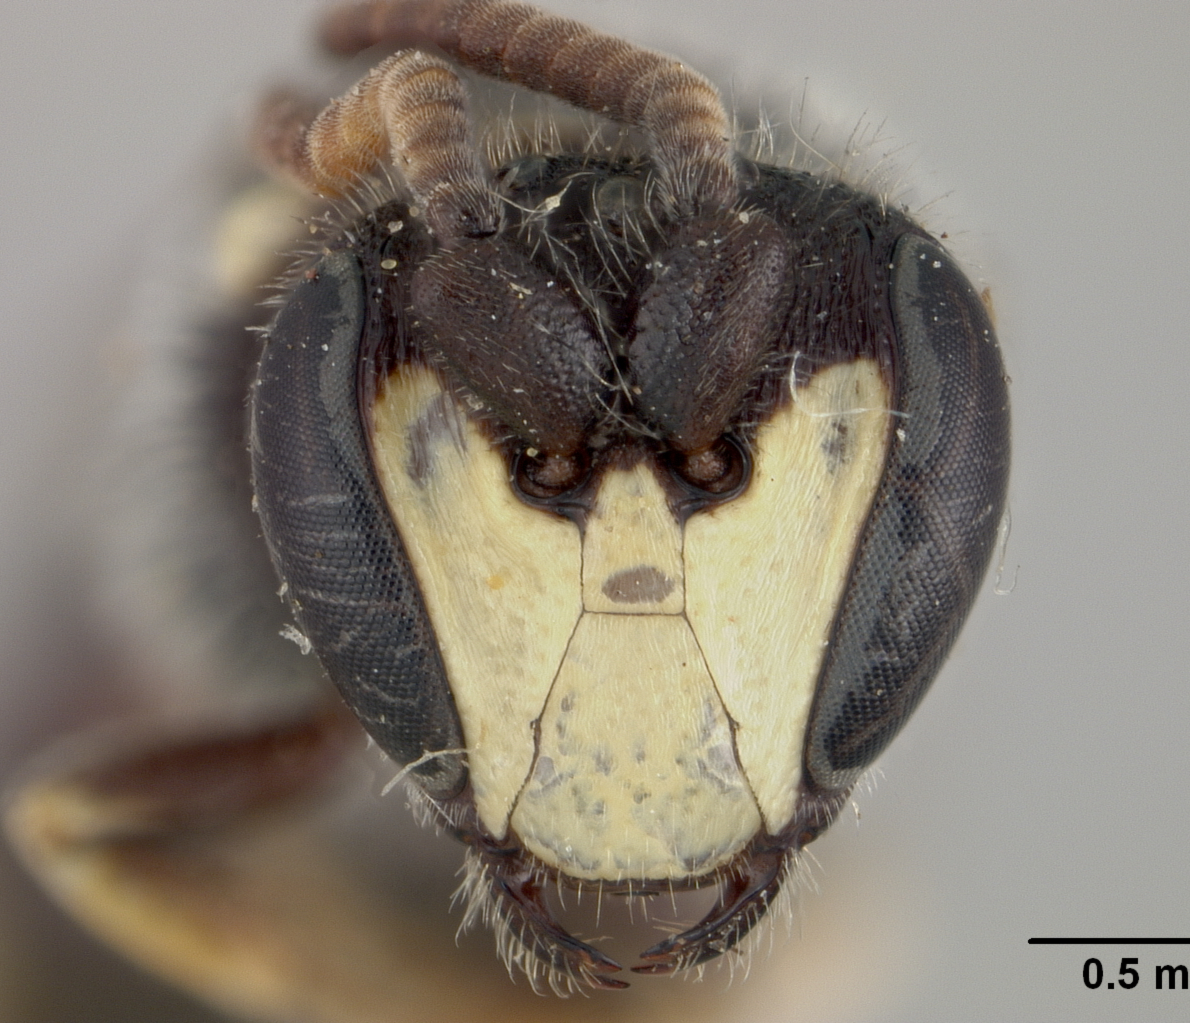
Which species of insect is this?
Prosopis coloradensis
